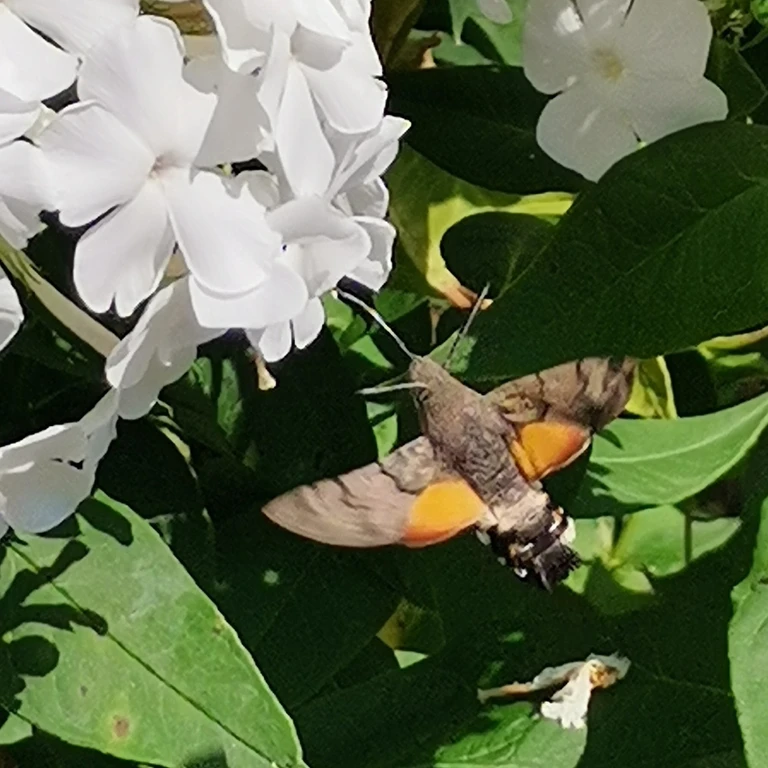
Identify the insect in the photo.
Macroglossum stellatarum
